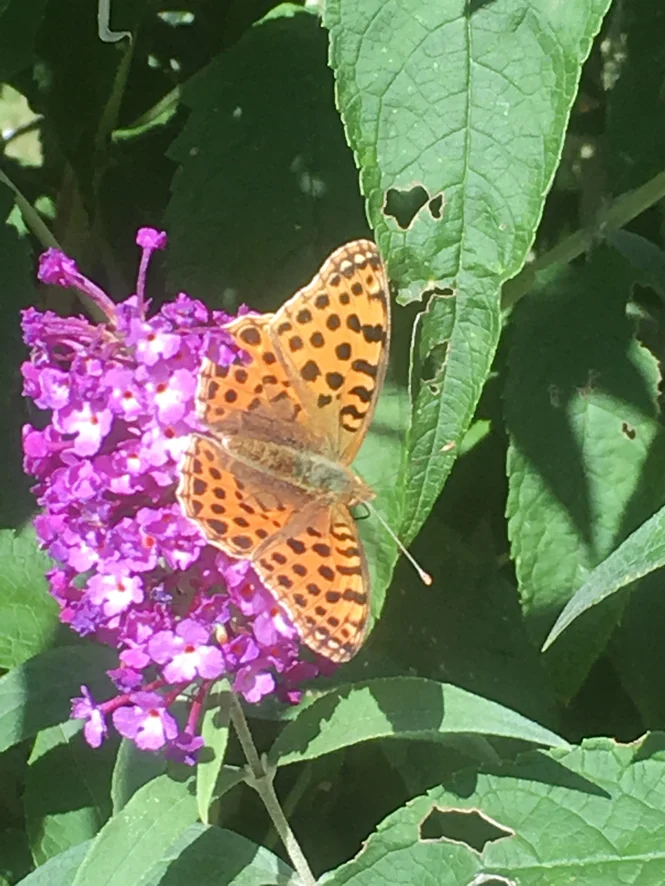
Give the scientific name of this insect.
Issoria lathonia
